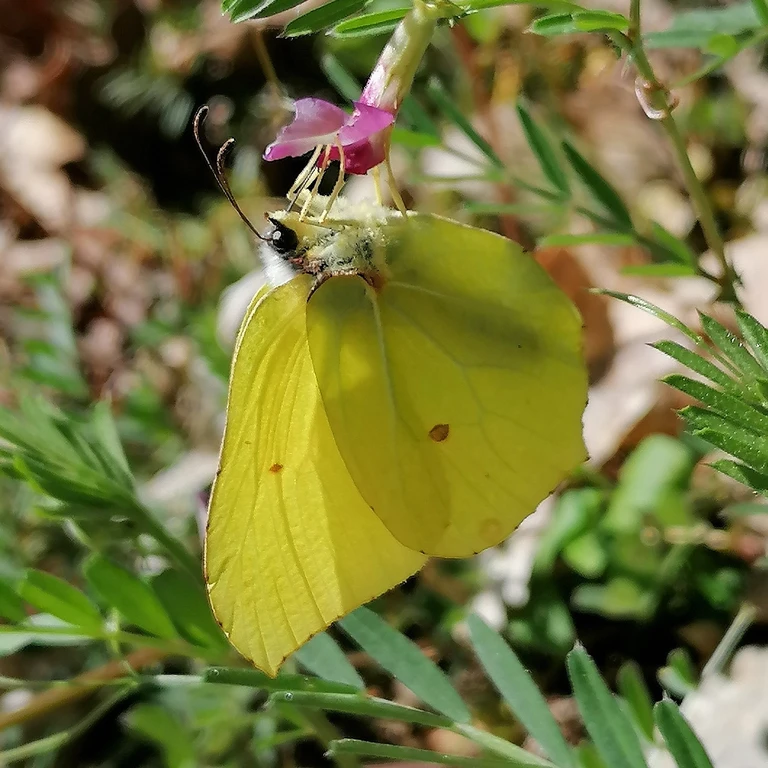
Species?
Gonepteryx rhamni
